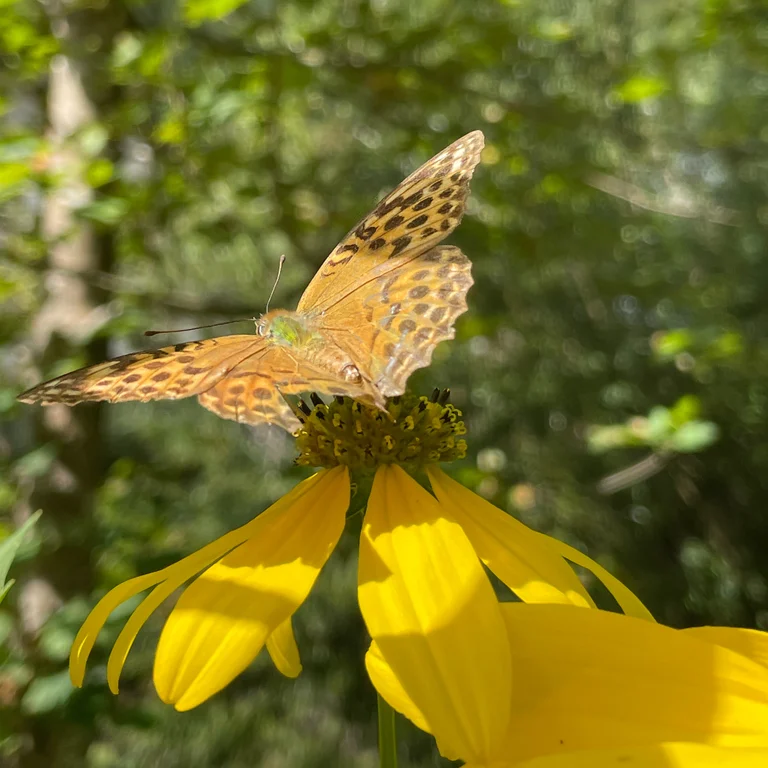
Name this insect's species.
Argynnis paphia
